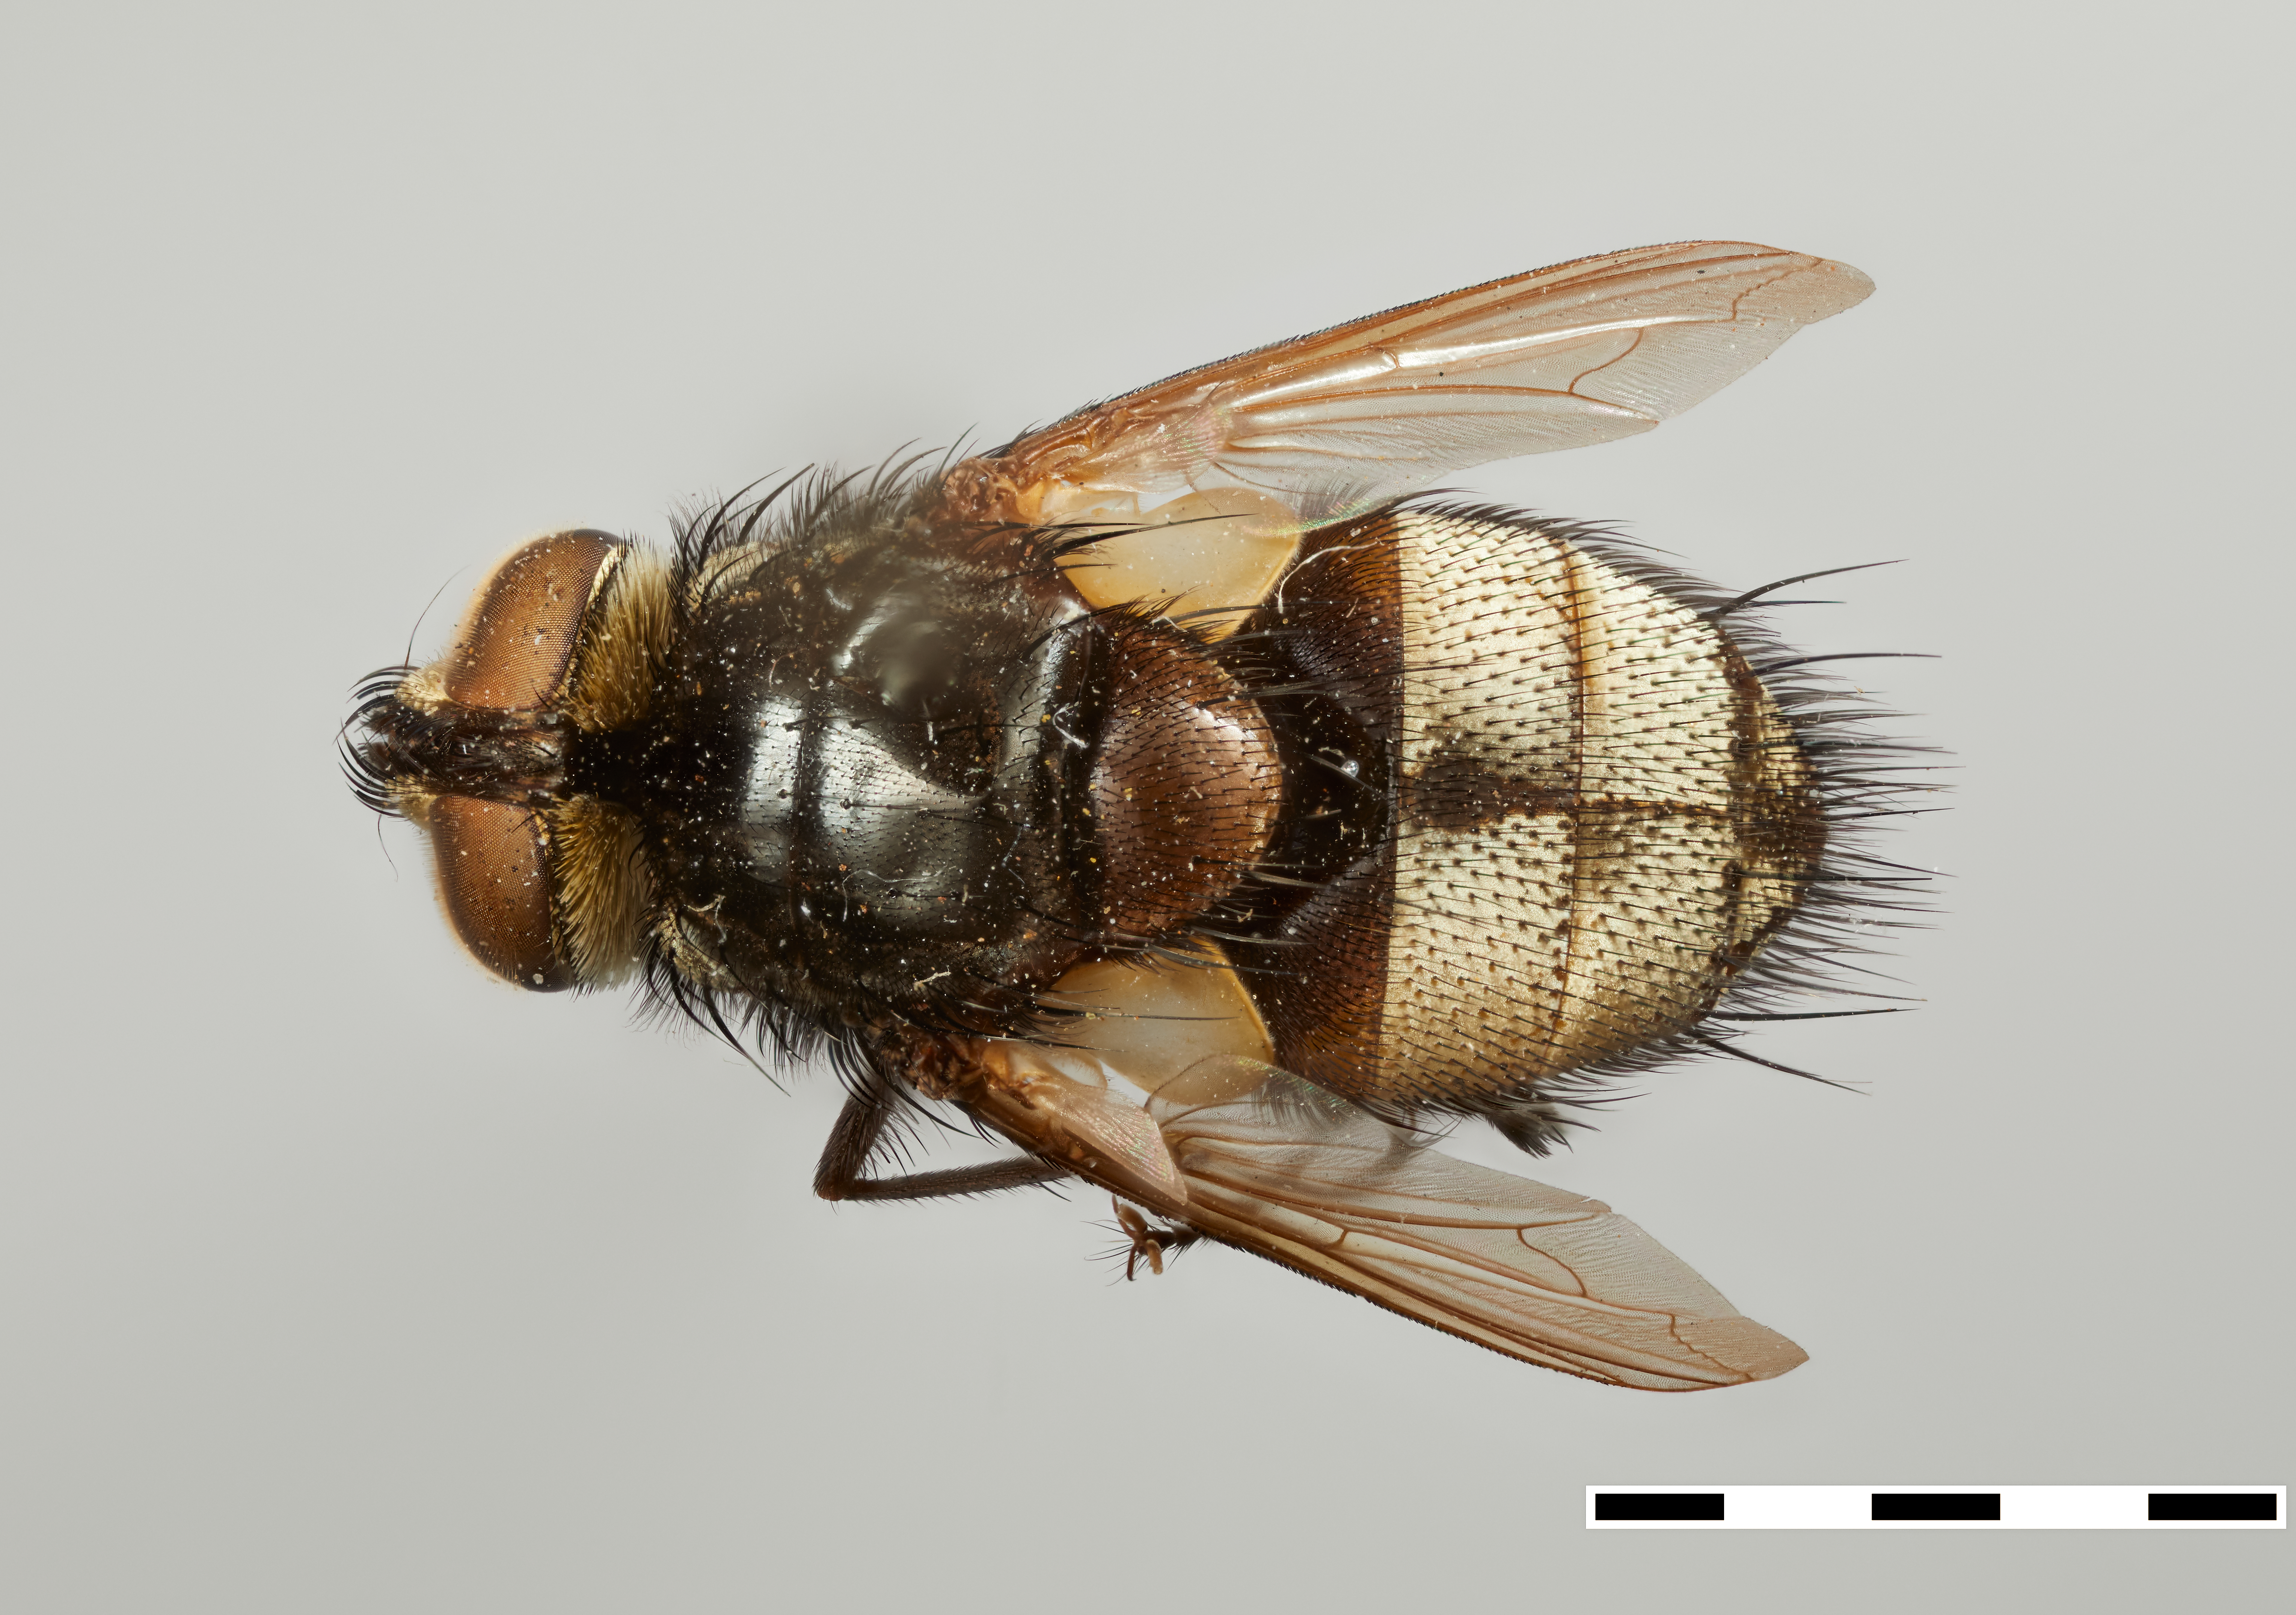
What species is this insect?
Neowinthemia abdominalis
